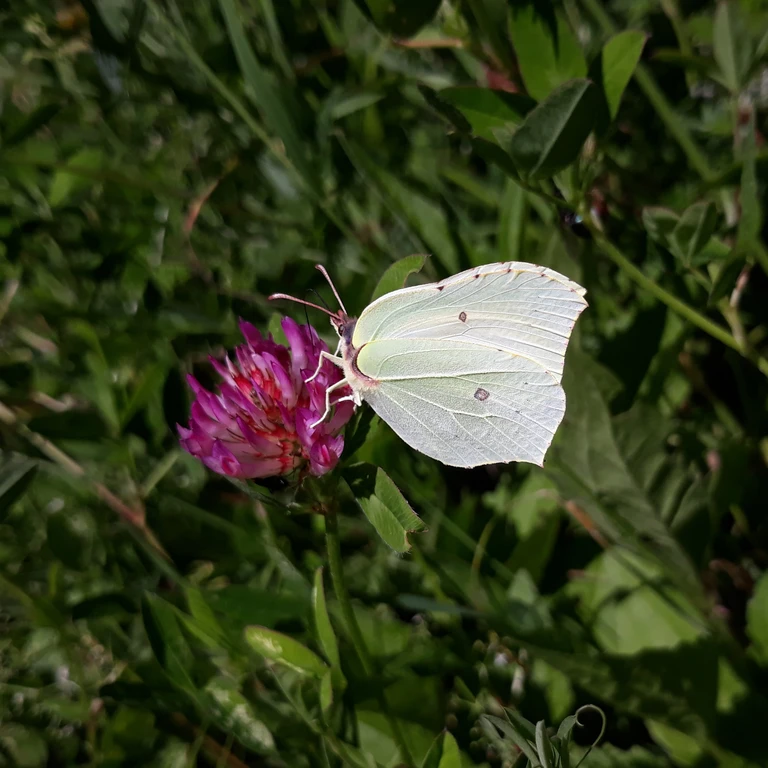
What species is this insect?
Gonepteryx rhamni
